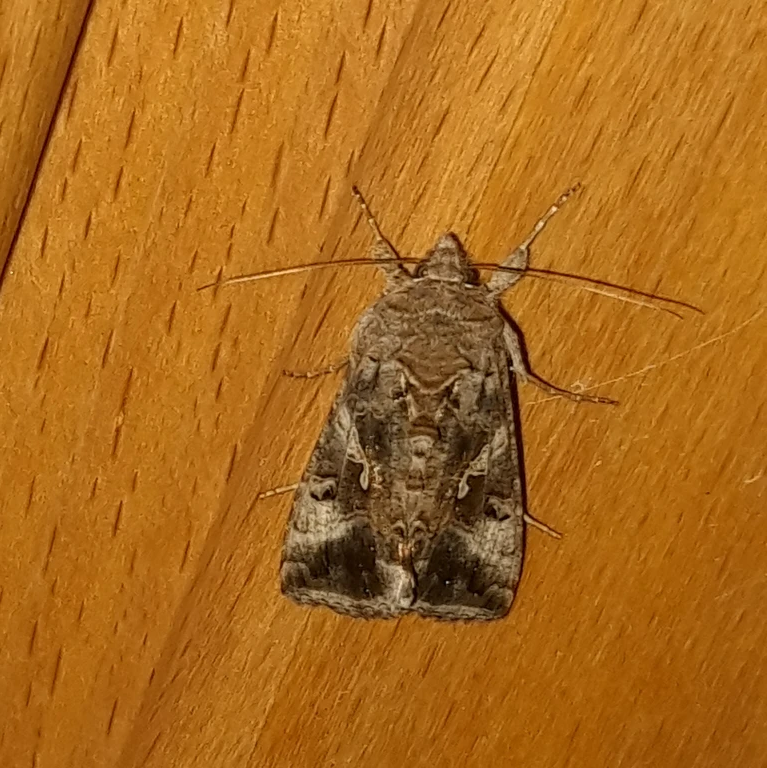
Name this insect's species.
Autographa gamma
